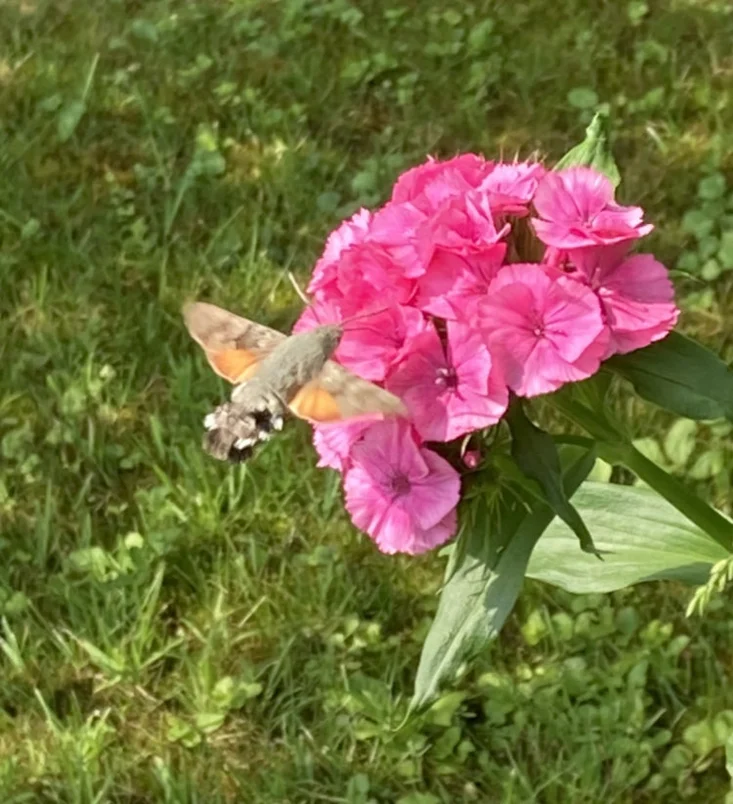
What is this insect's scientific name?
Macroglossum stellatarum
